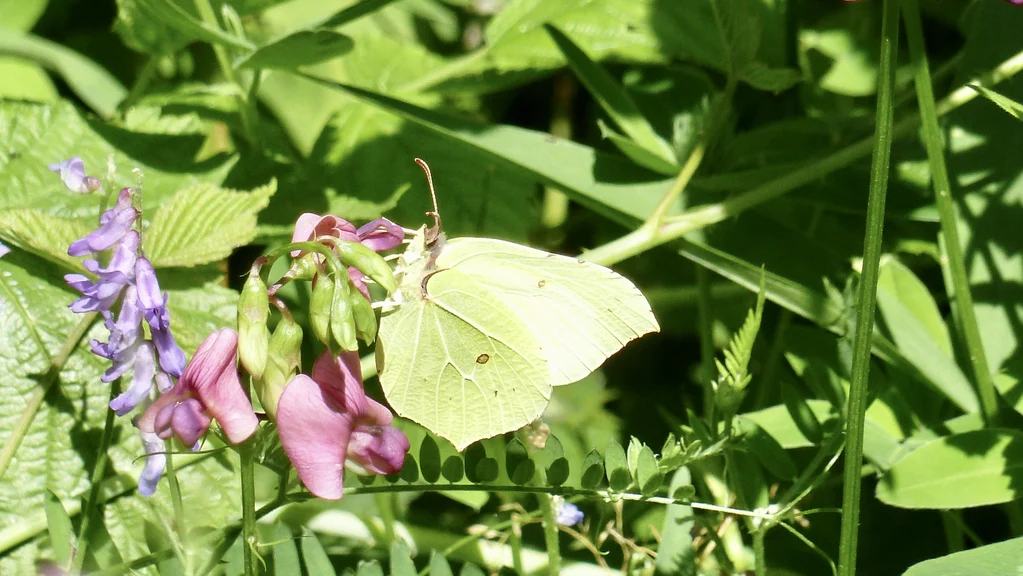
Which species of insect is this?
Gonepteryx rhamni
